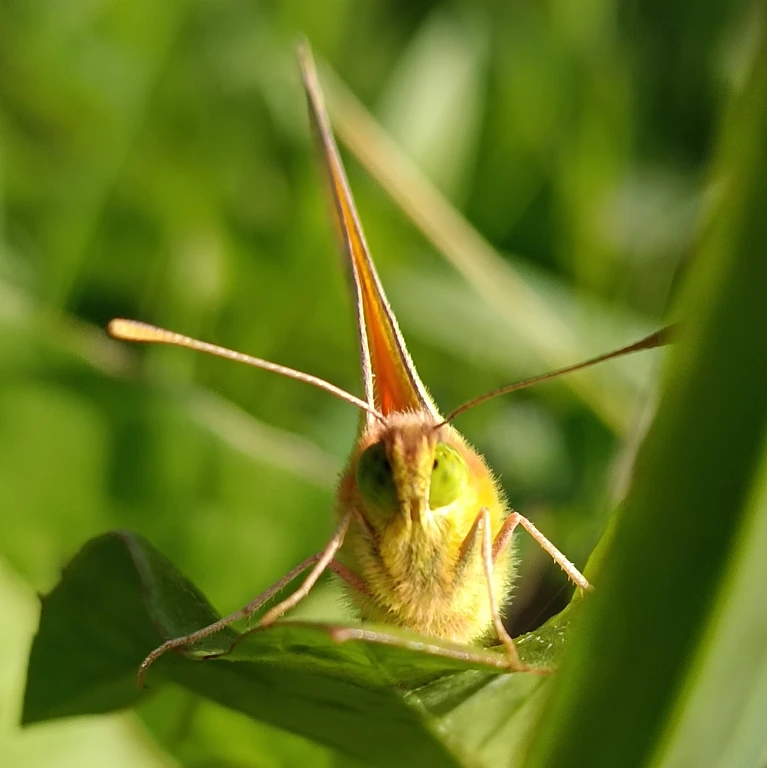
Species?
Colias croceus
